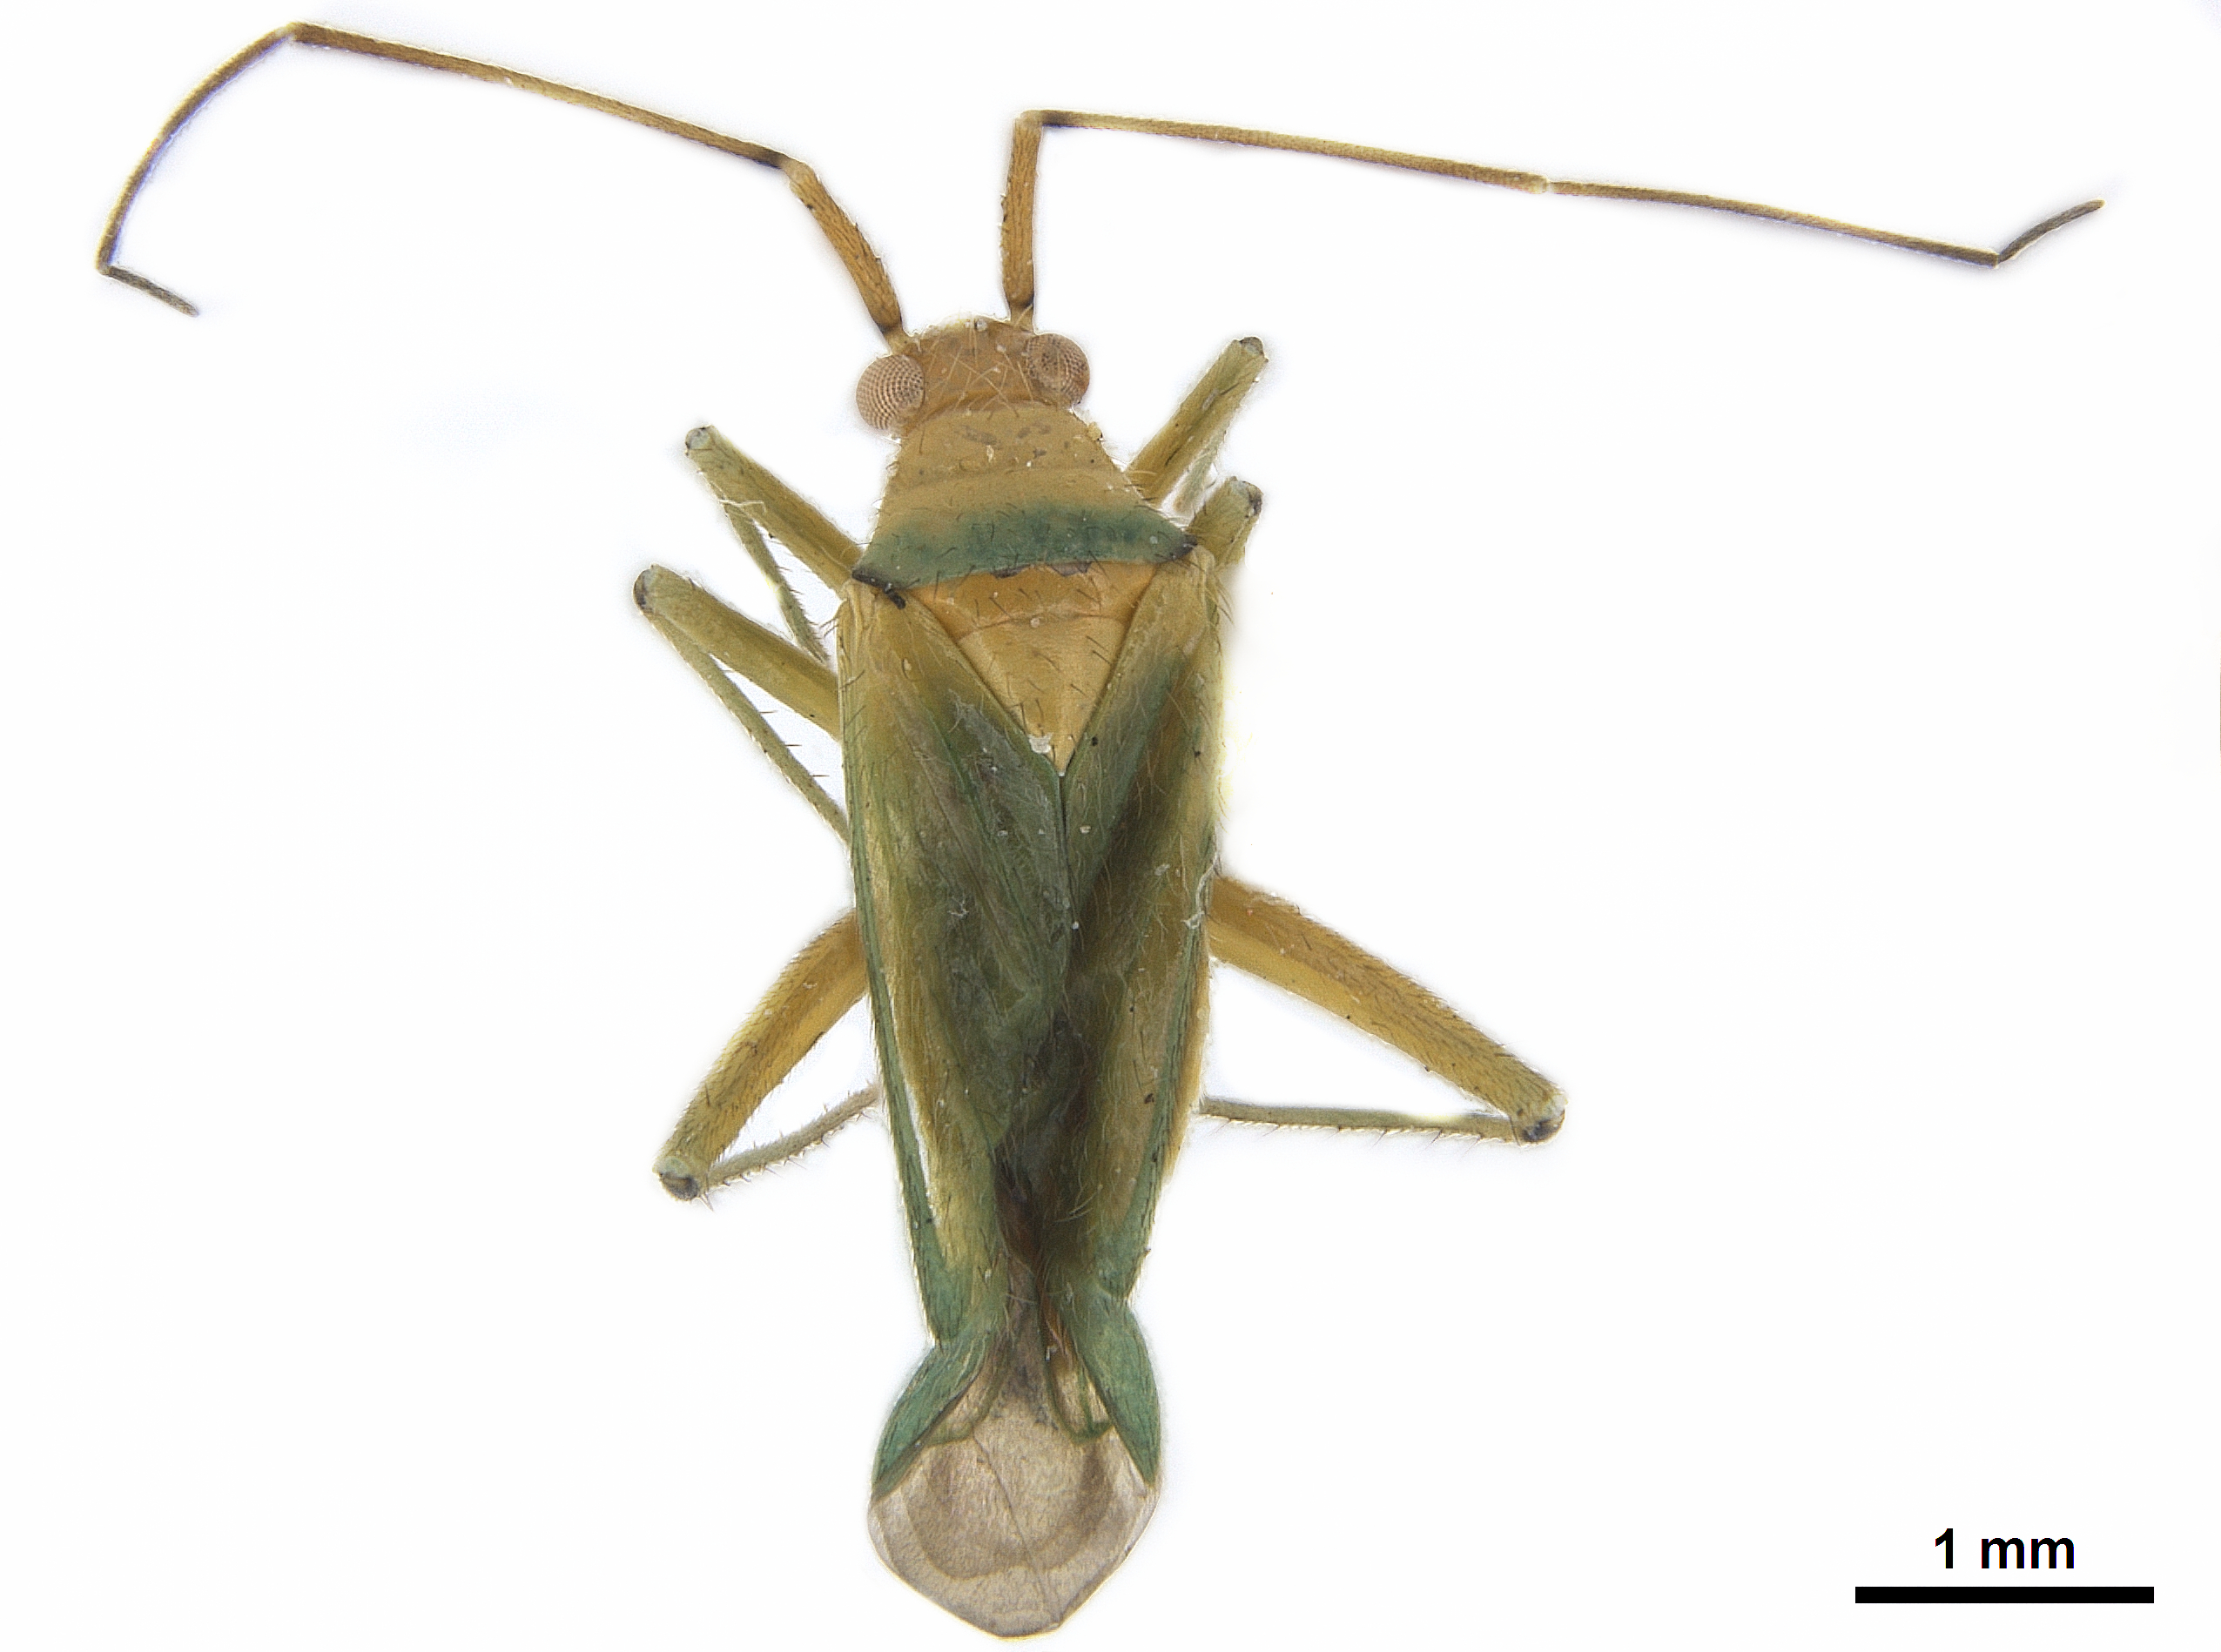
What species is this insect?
Brachynotocoris puncticornis
